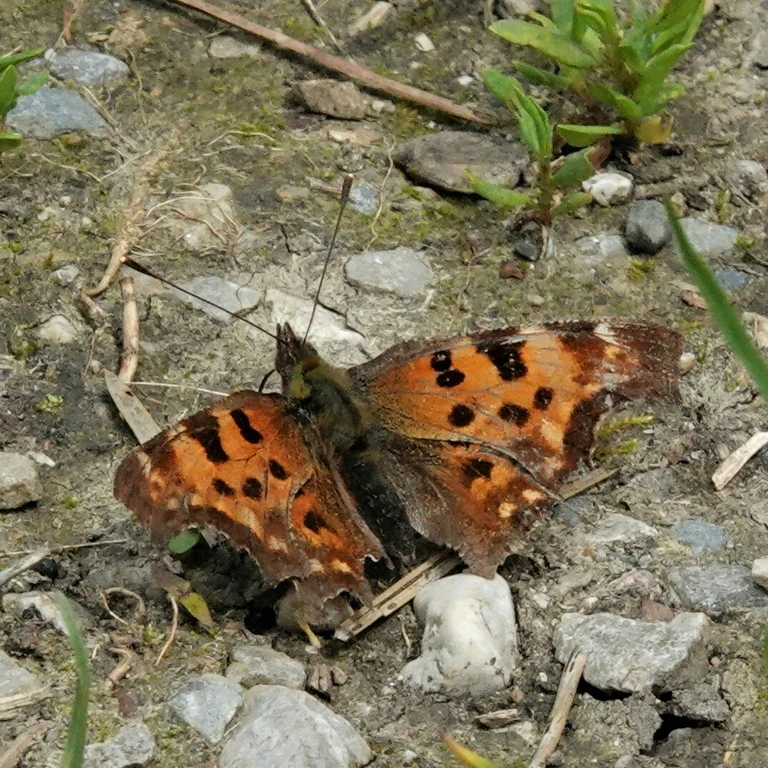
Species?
Polygonia c-album
